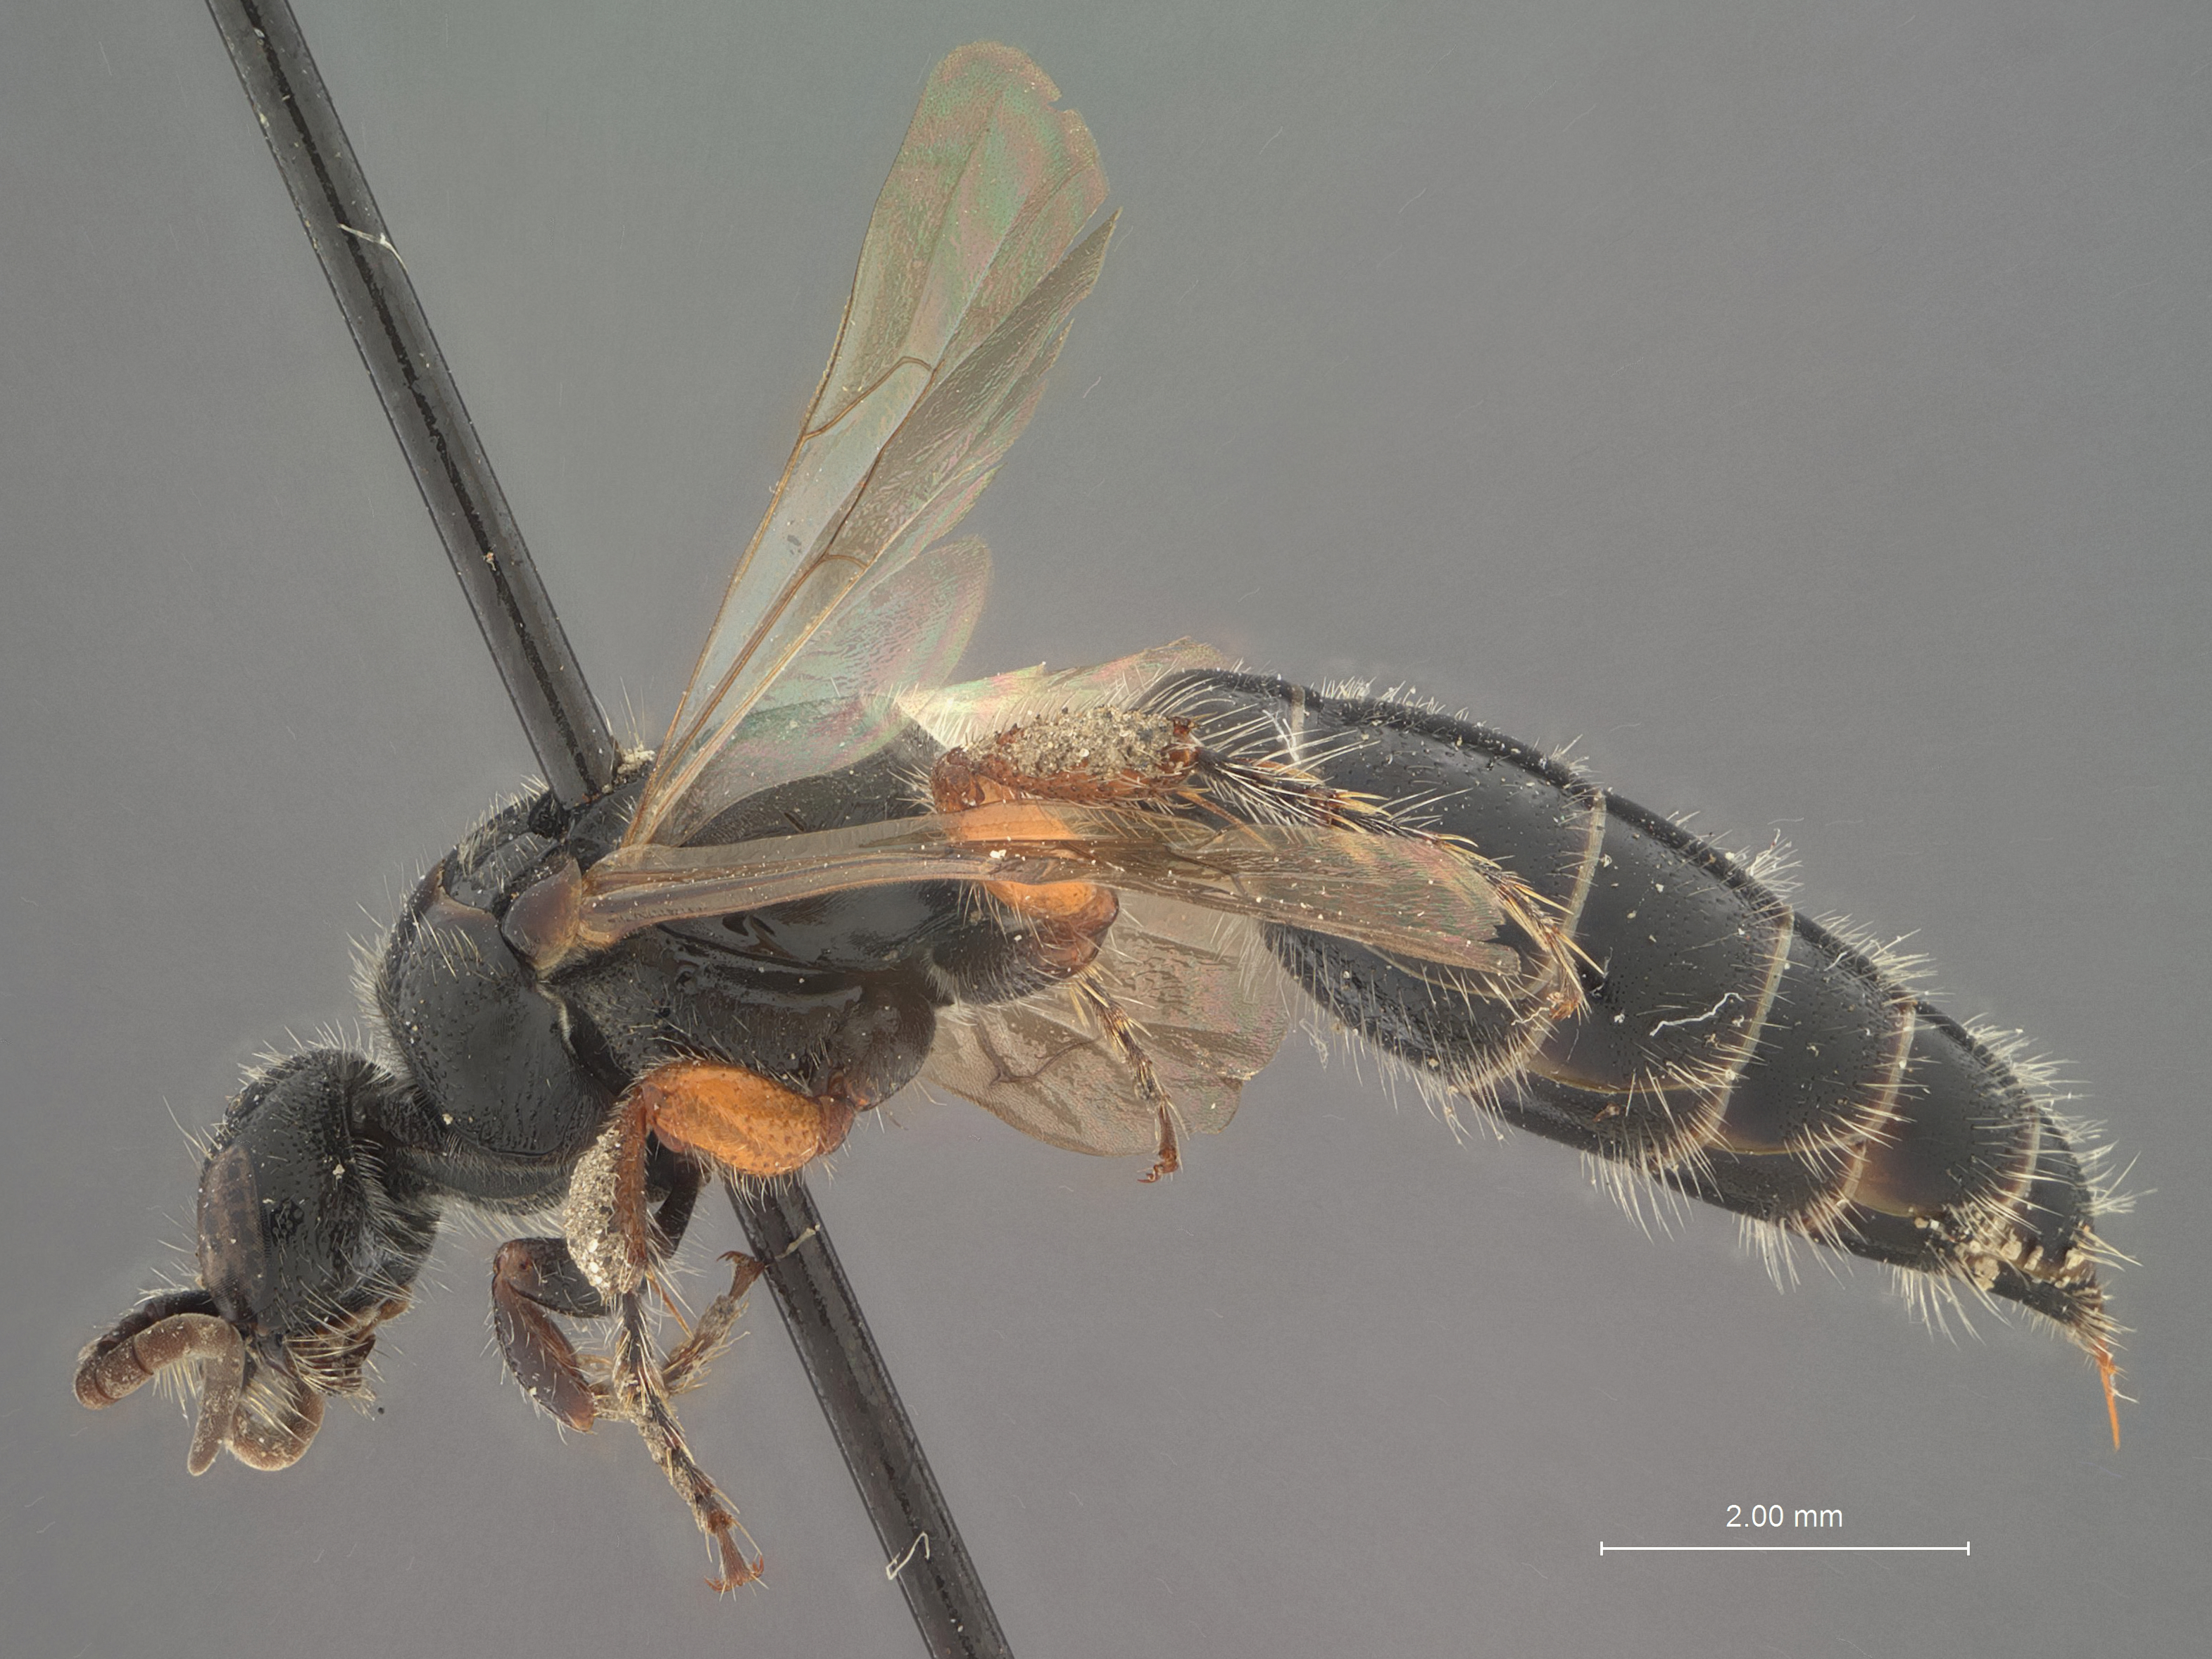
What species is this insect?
Tiphia biseulta
